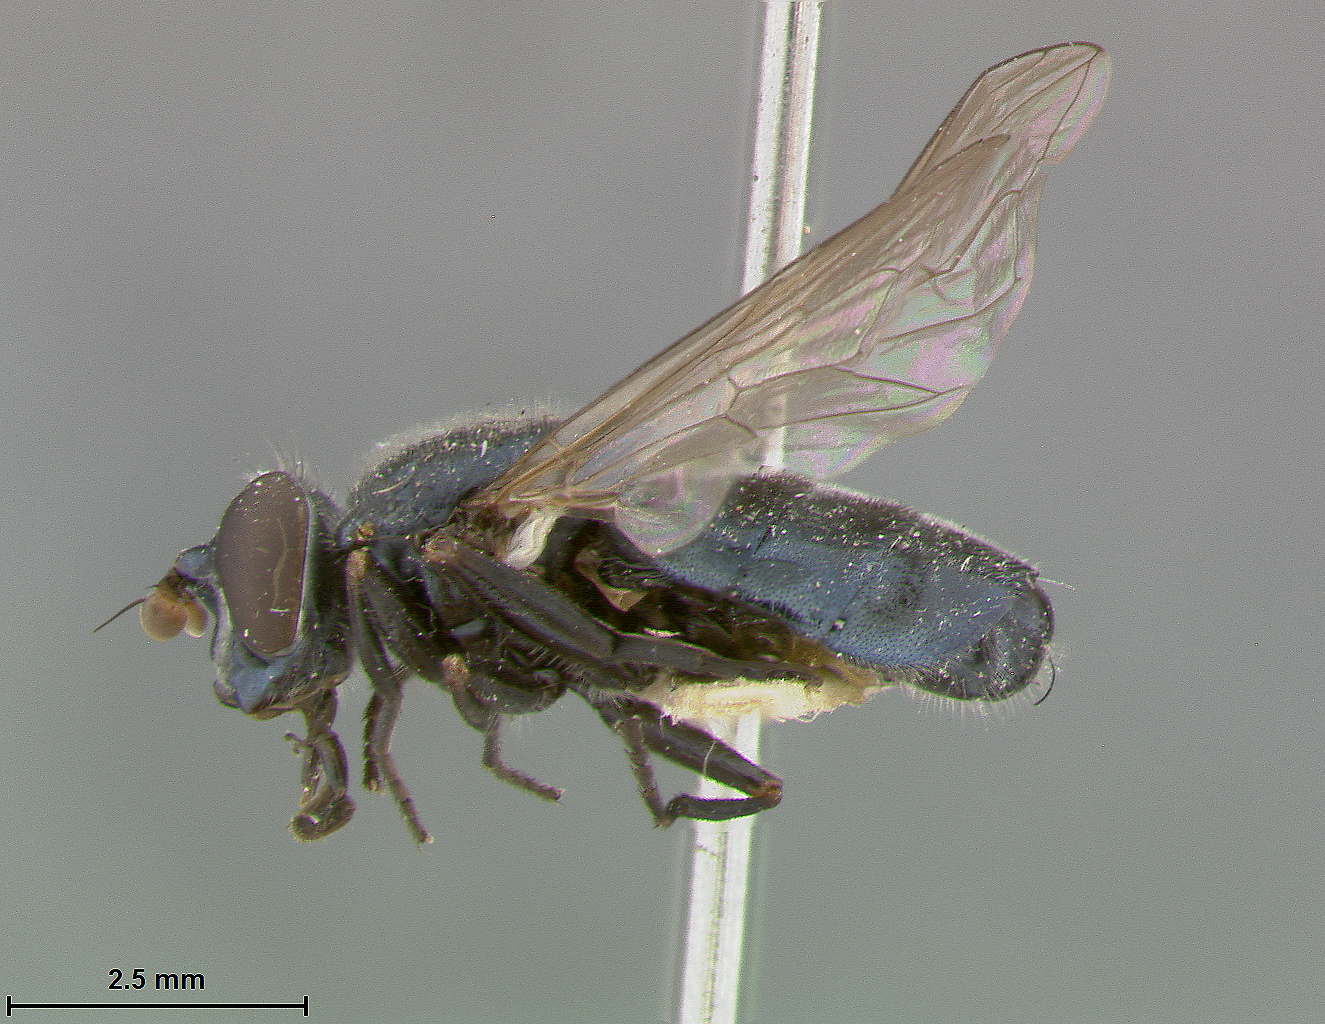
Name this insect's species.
Chalcomyia cyaneus
